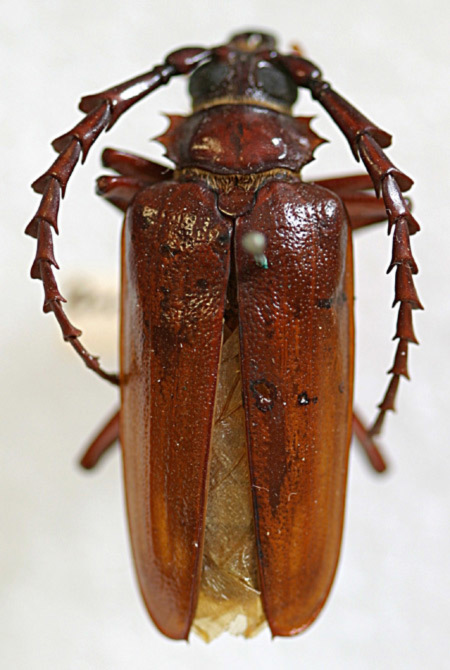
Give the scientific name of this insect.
Prionus angustulus (also Prionus californicus)
